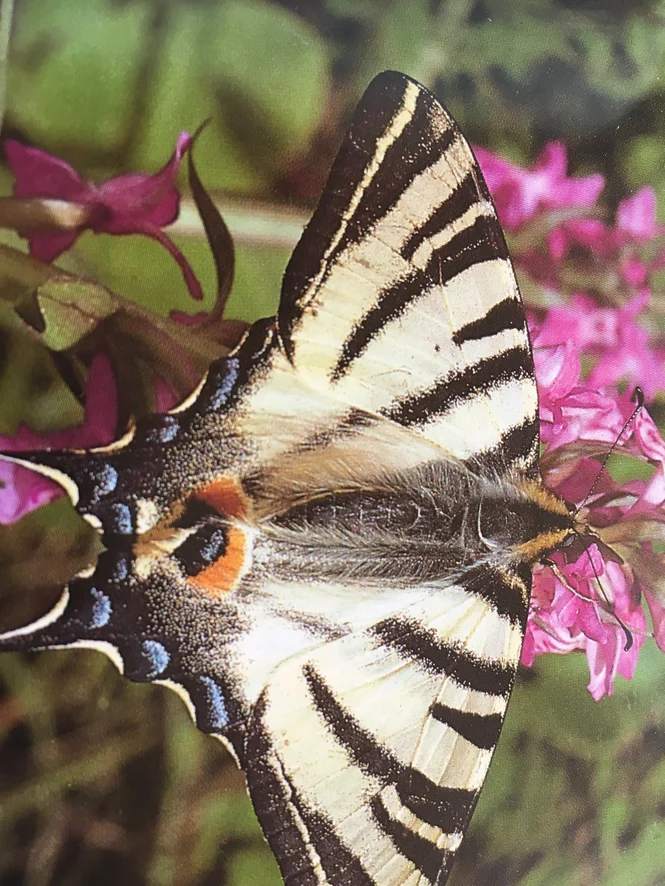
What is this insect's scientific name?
Iphiclides podalirius
